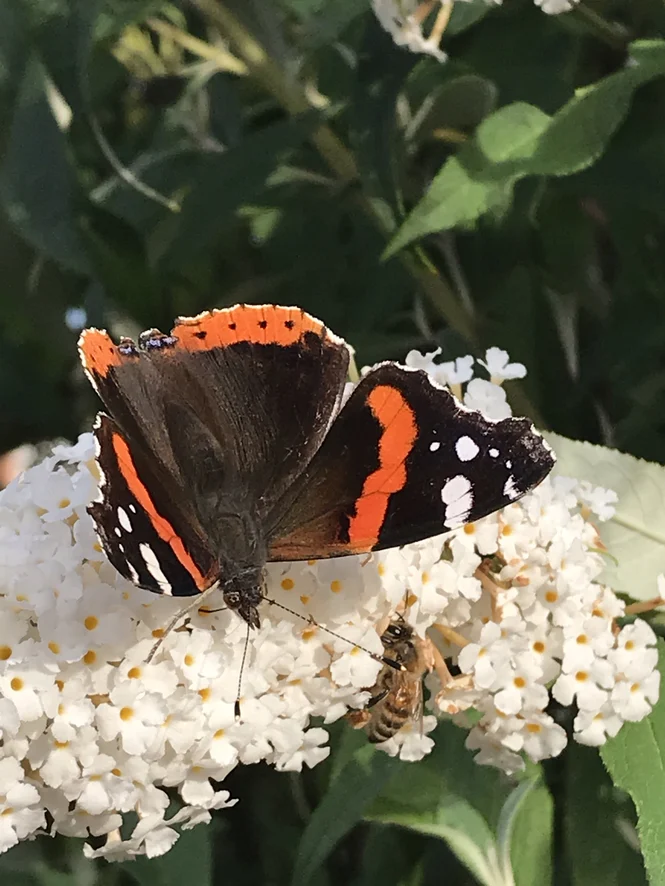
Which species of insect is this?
Vanessa atalanta
